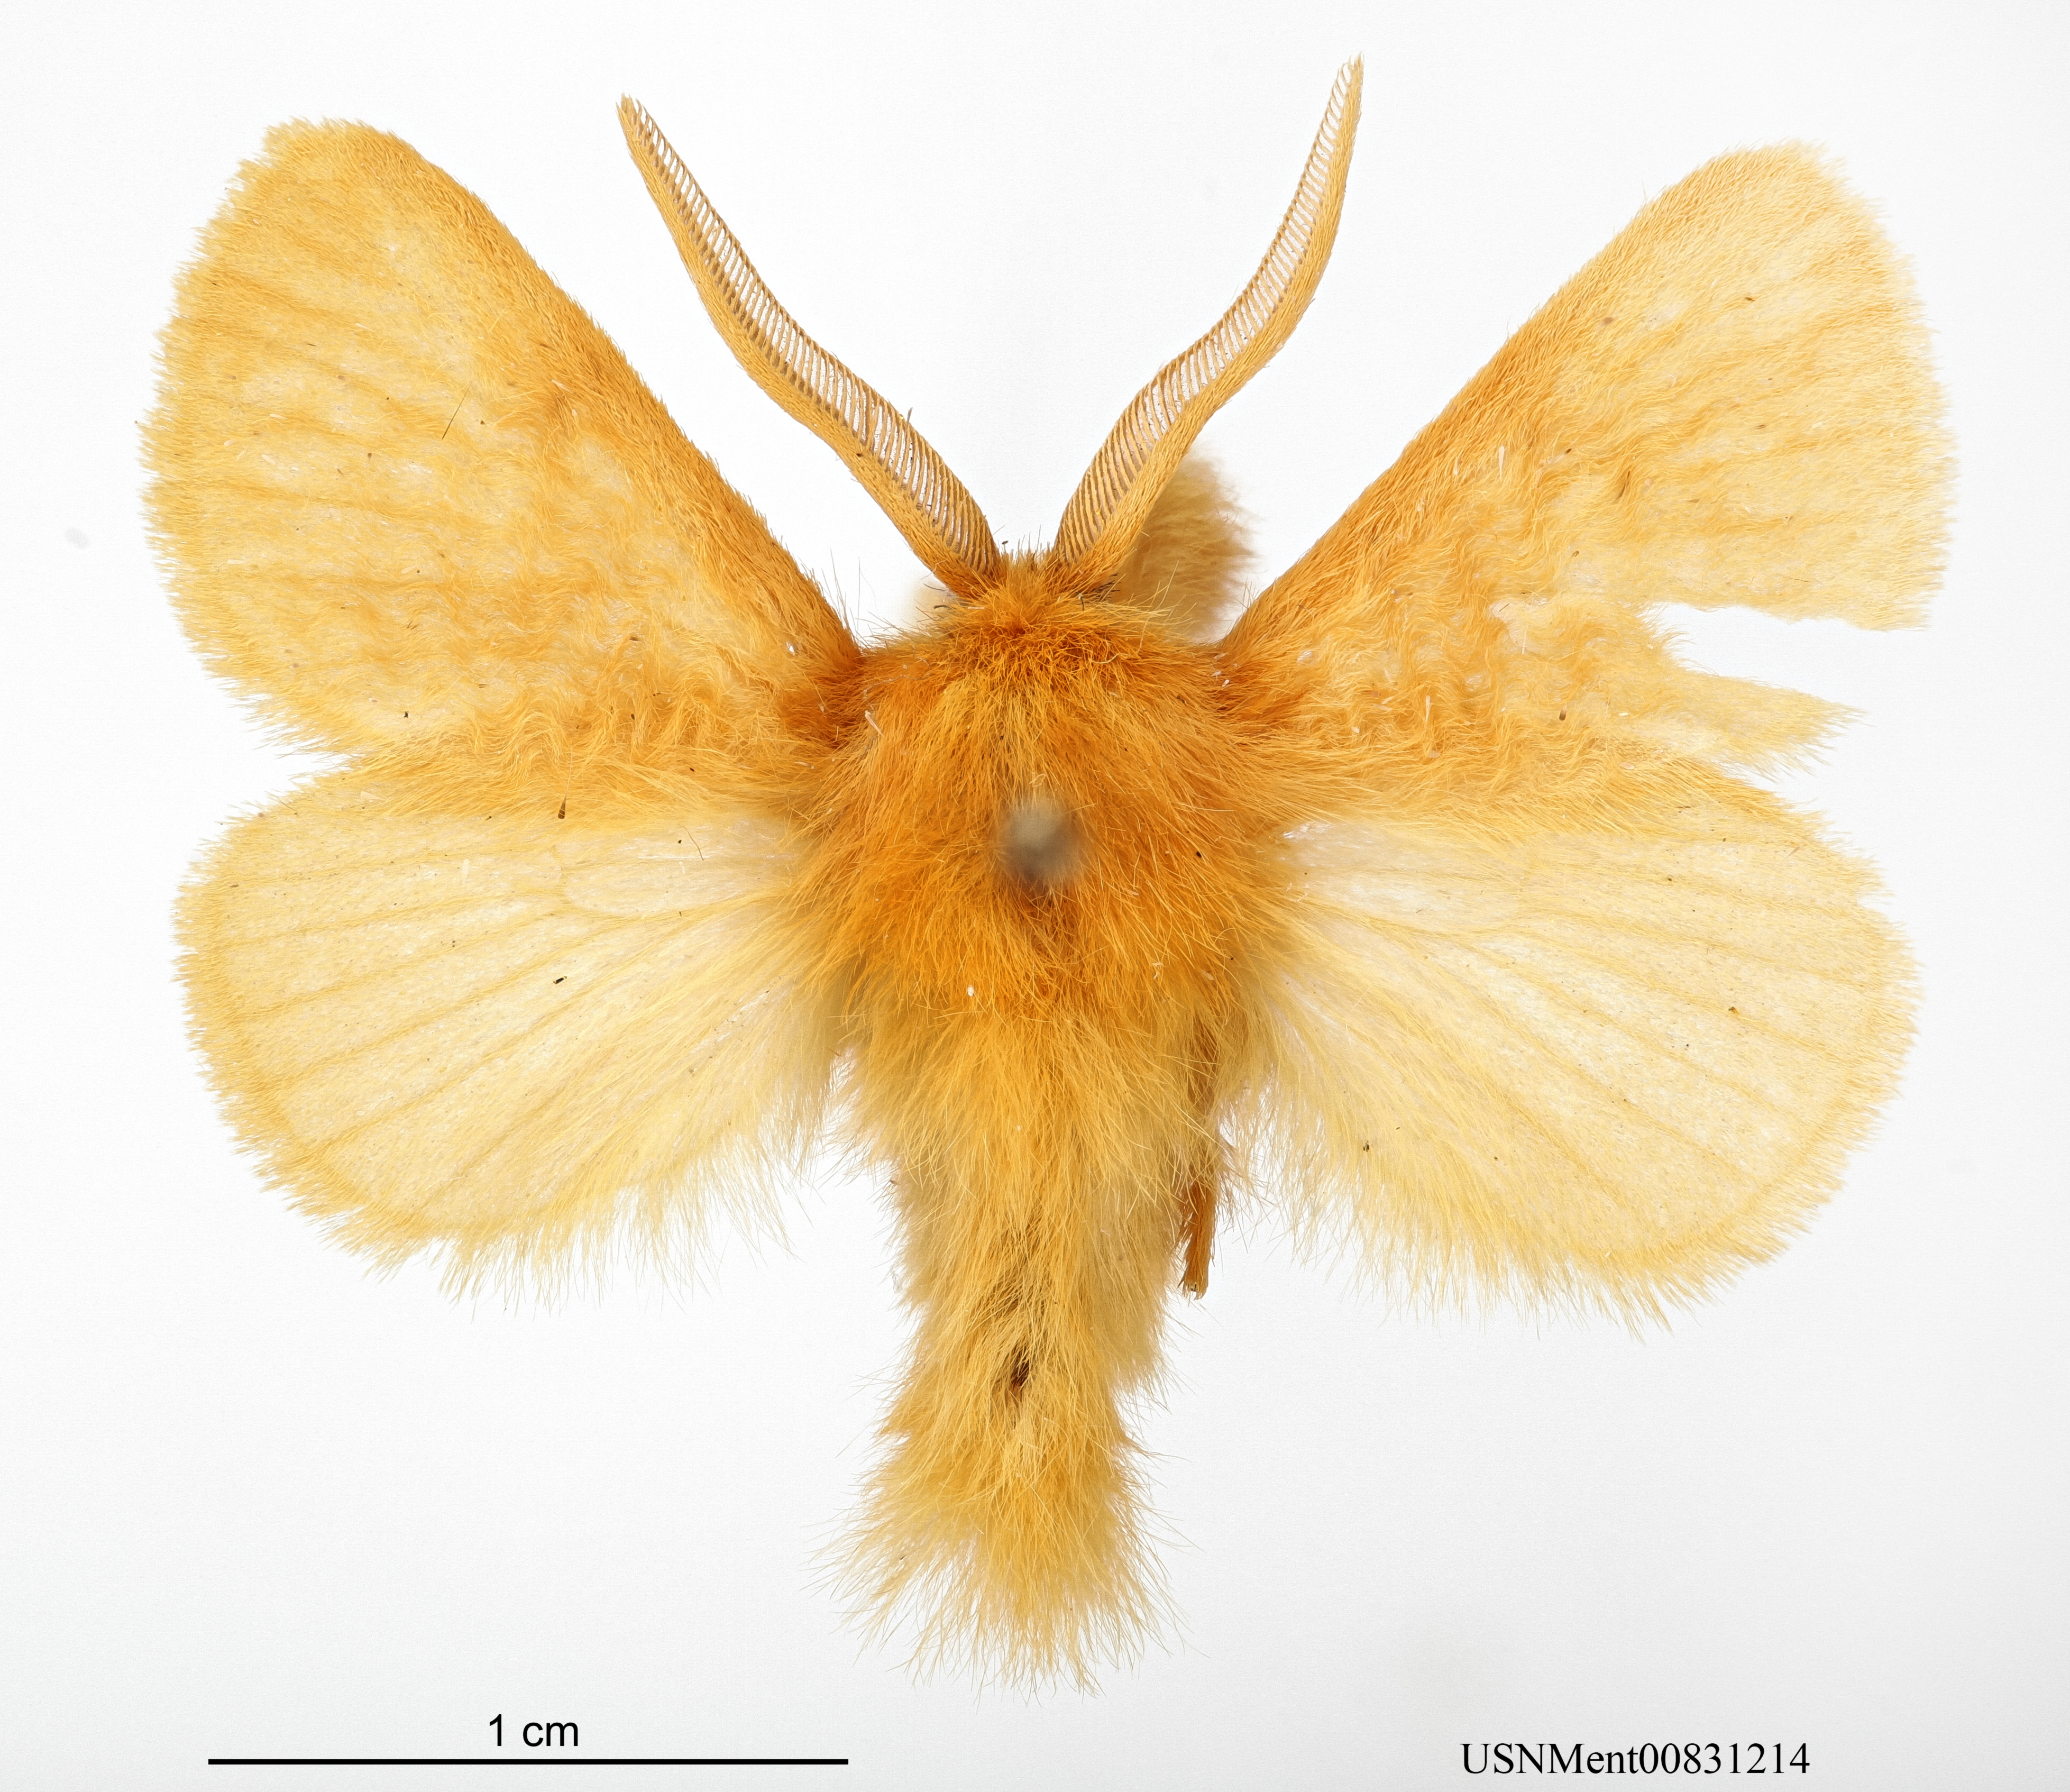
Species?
Megalopyge pyxidifera
